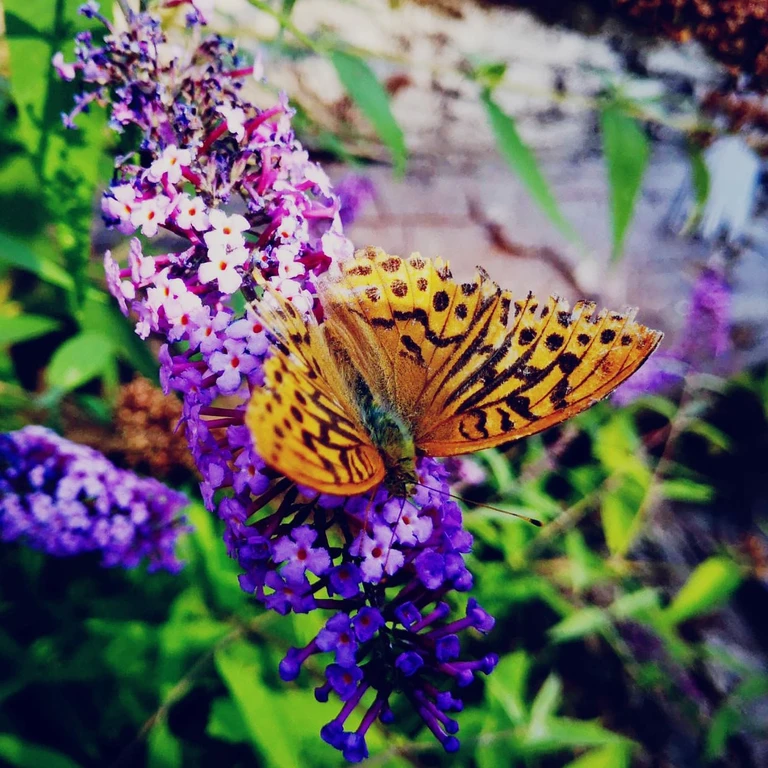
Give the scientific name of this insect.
Argynnis paphia
